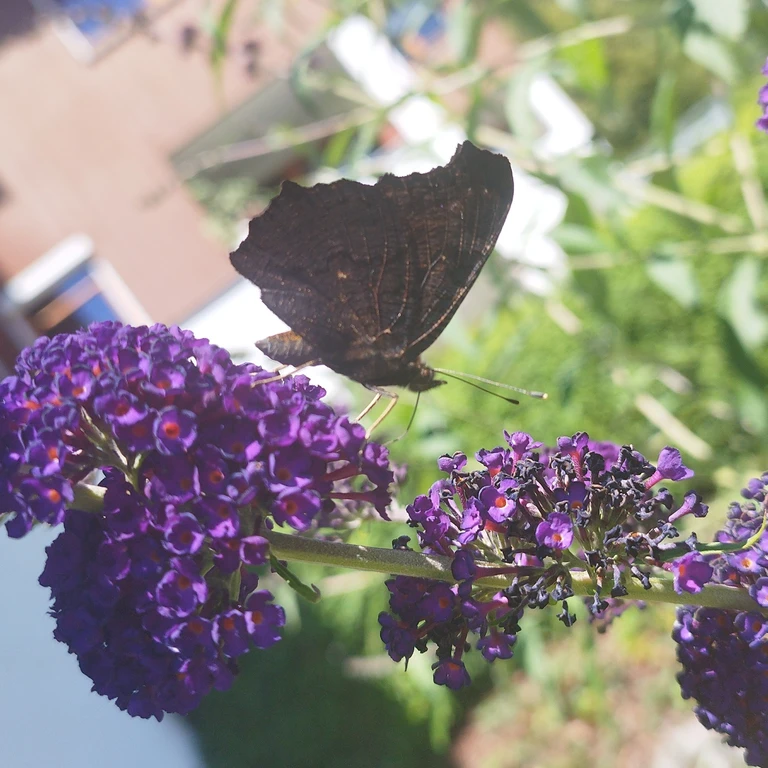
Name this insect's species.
Aglais io
